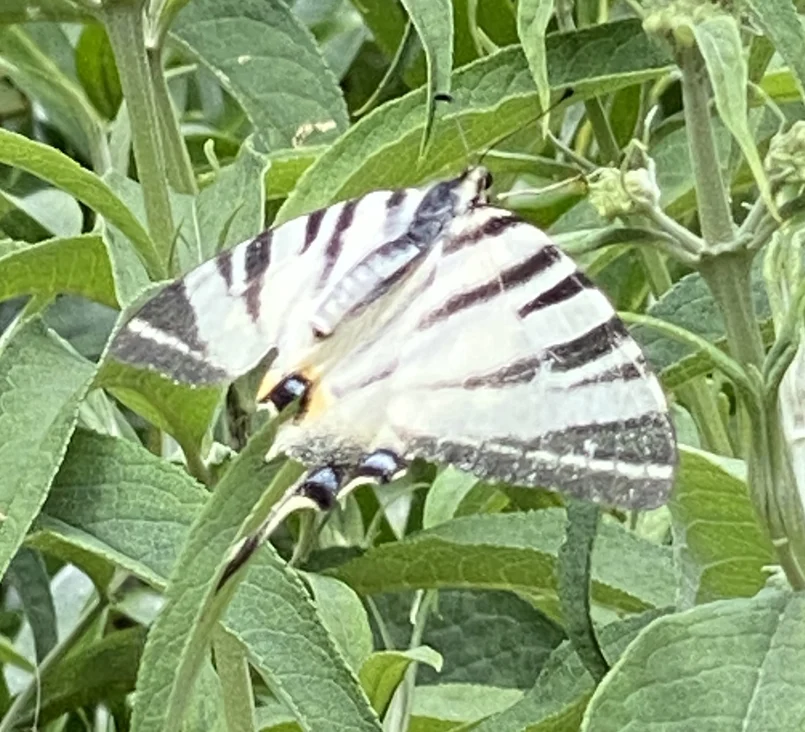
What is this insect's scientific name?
Iphiclides podalirius
